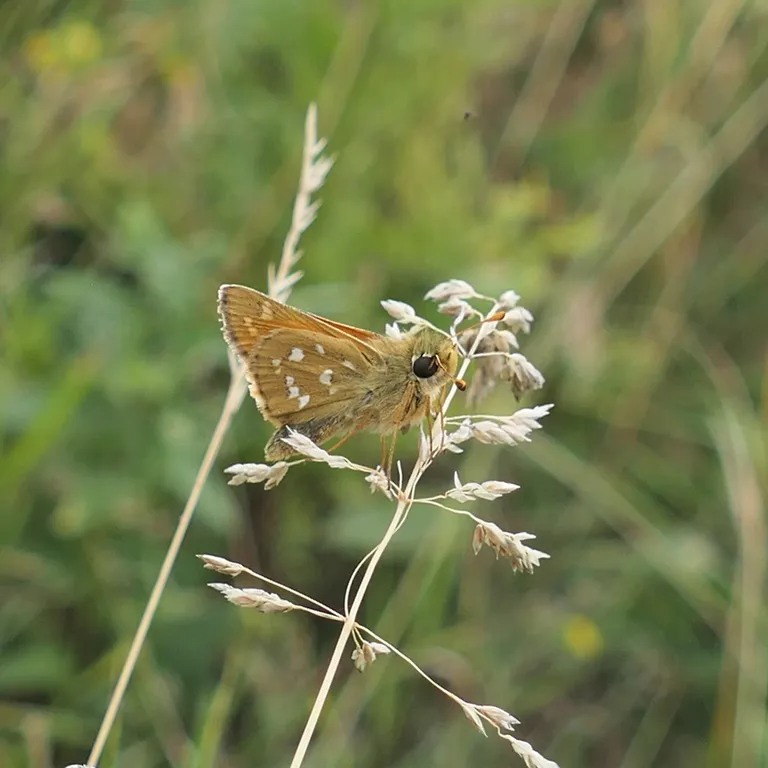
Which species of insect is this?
Hesperia comma
